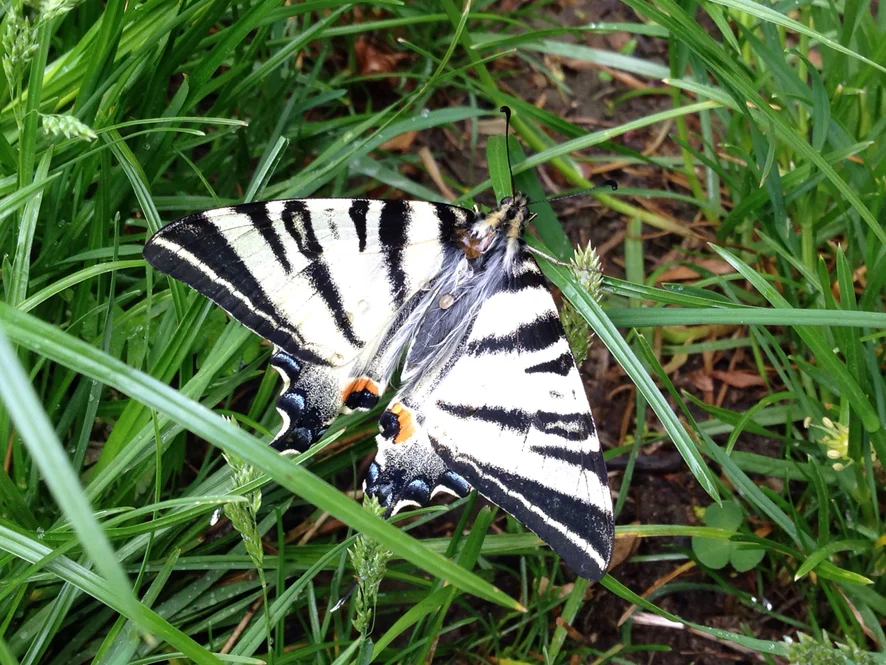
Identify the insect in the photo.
Iphiclides podalirius
